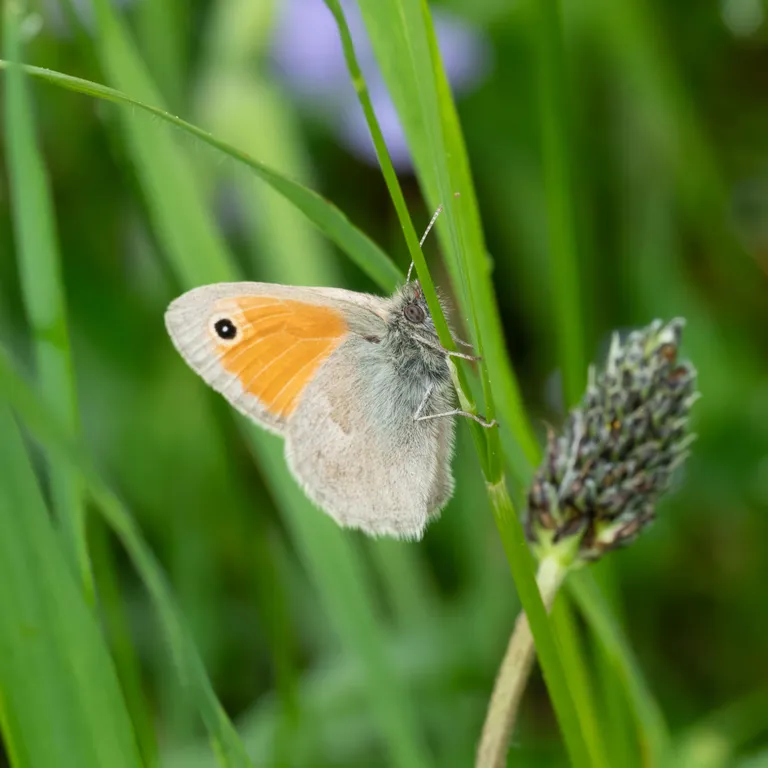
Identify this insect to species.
Coenonympha pamphilus
